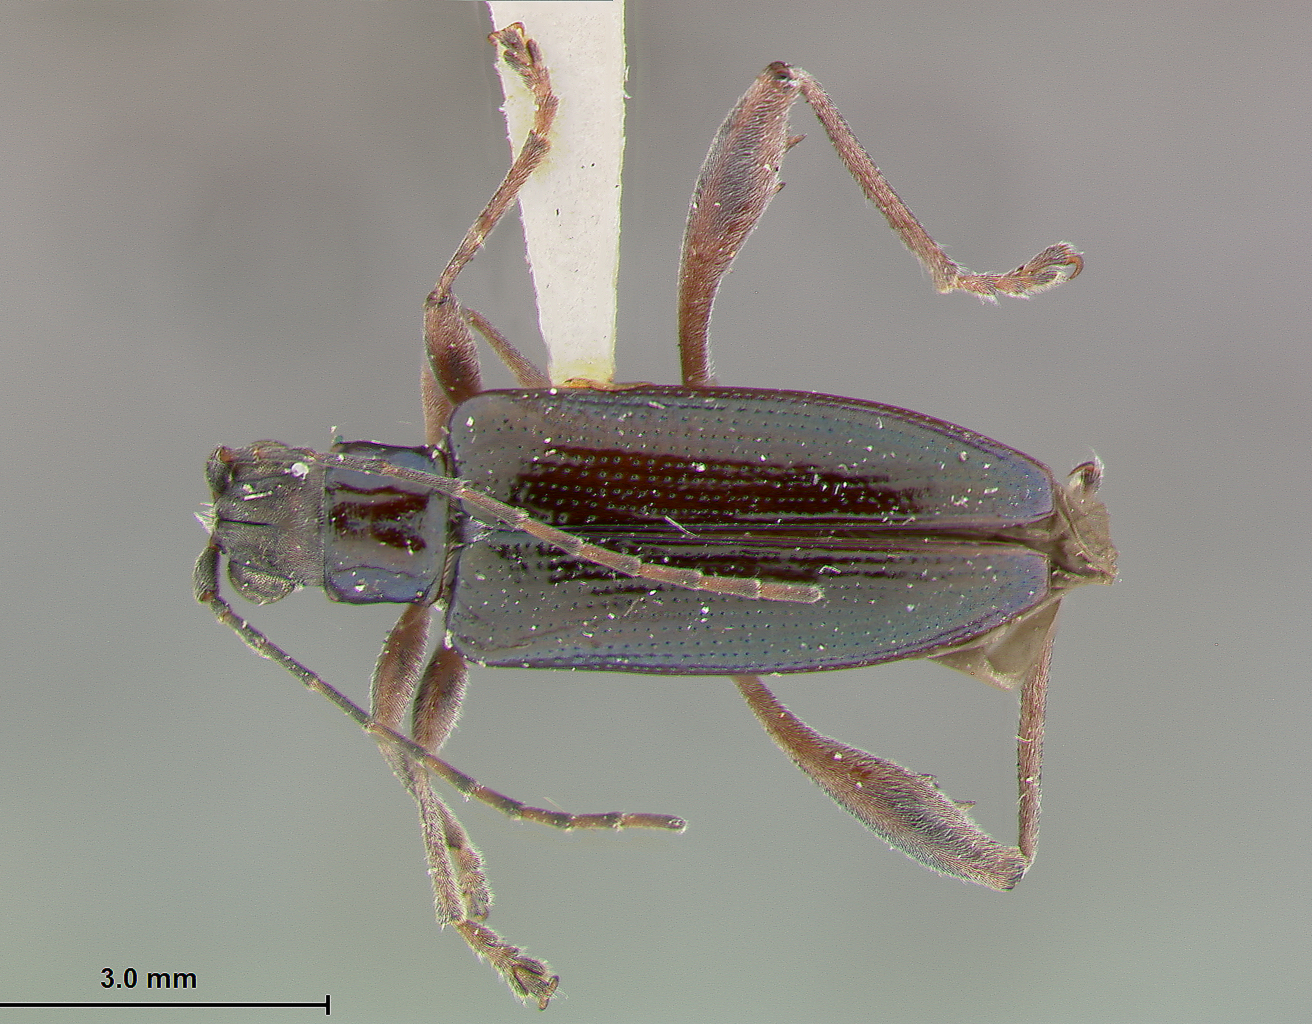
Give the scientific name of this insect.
Donacia cincticornis
